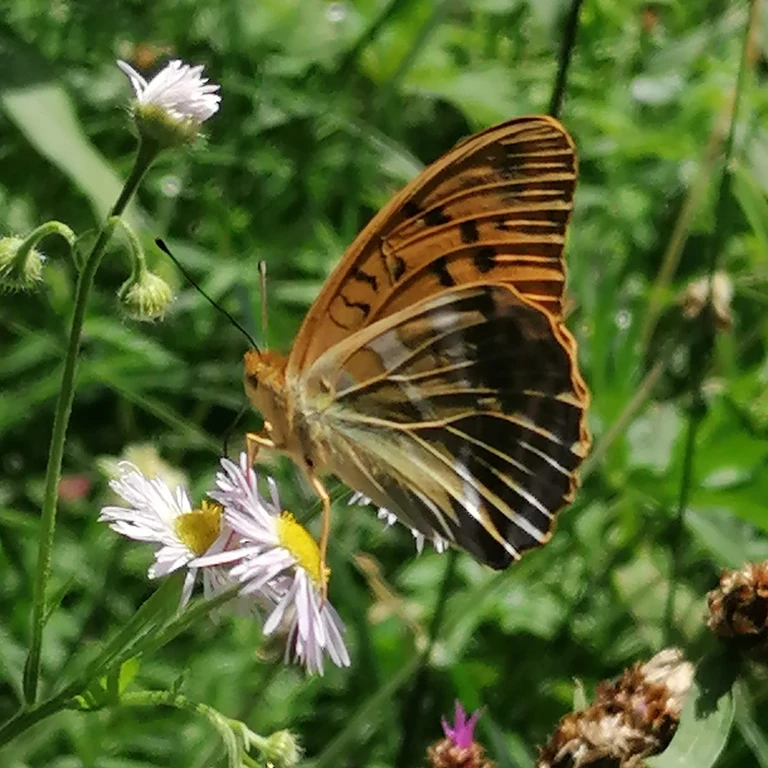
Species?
Argynnis paphia
